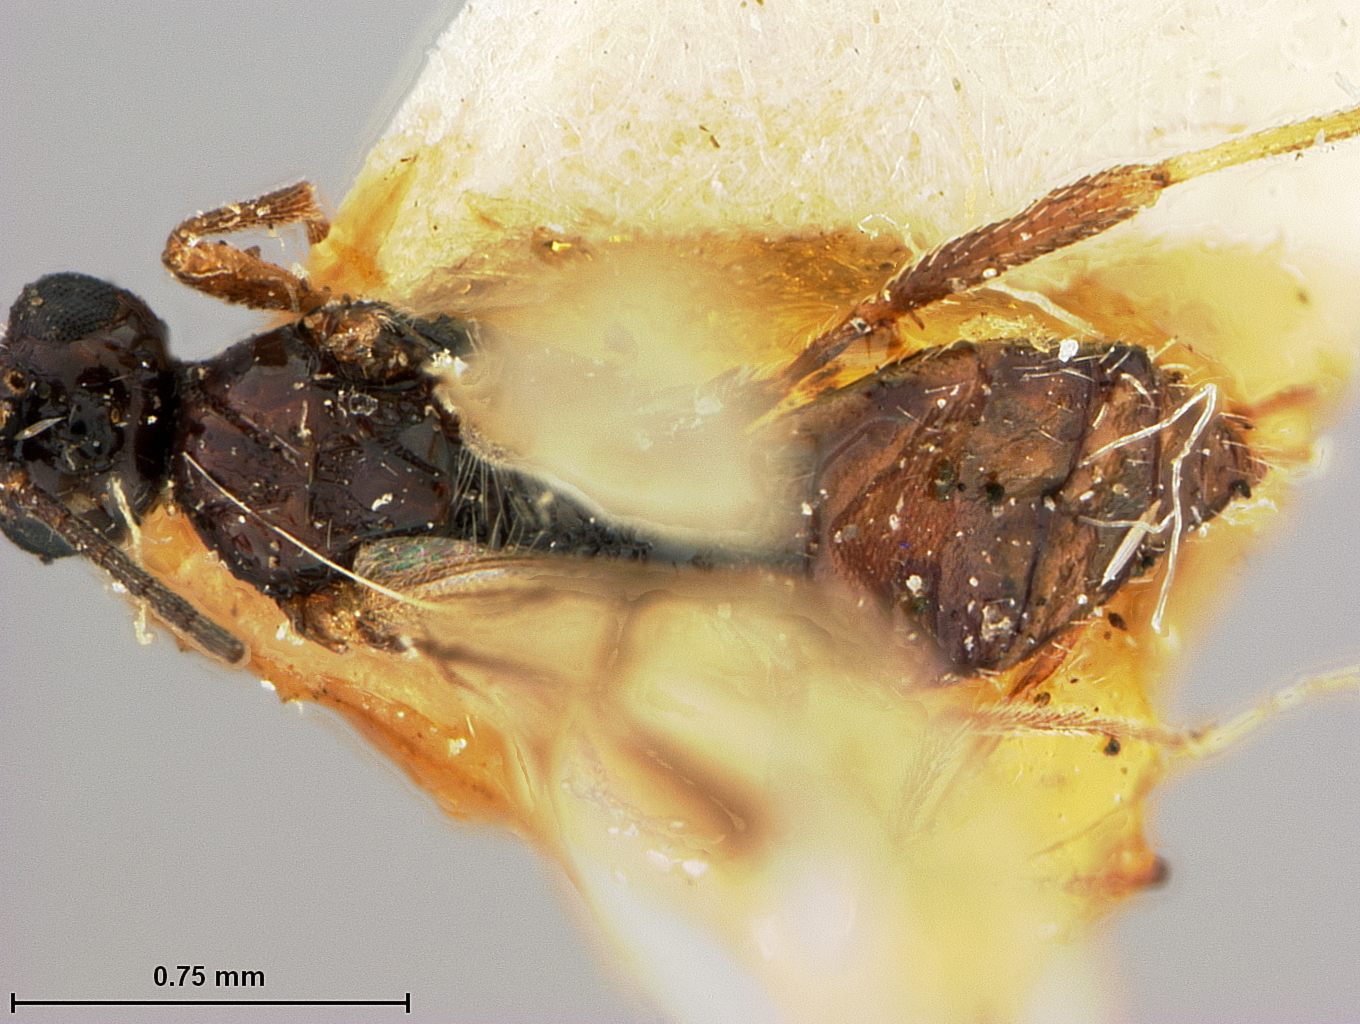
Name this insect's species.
Hormius americanus
